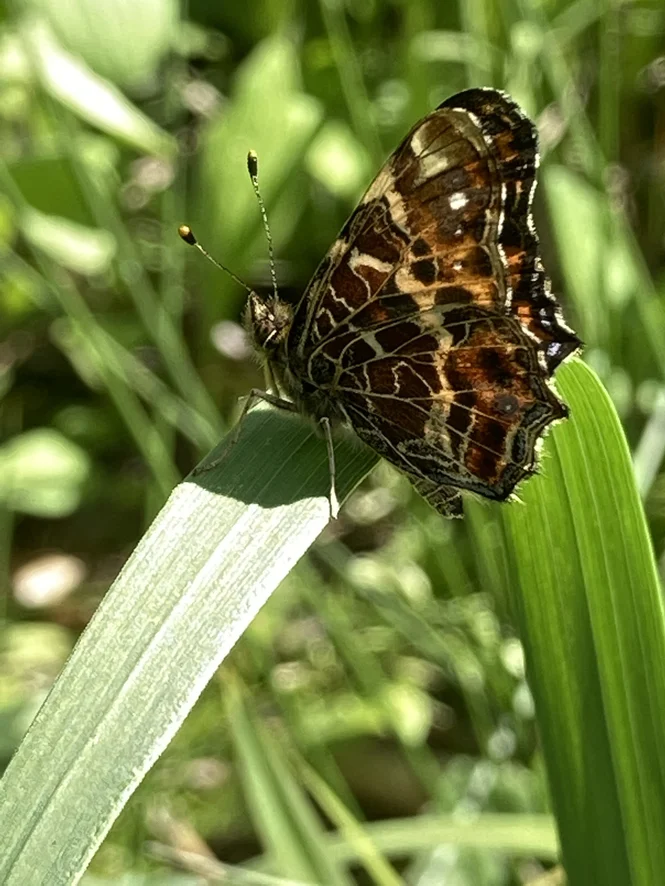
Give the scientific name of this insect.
Araschnia levana
